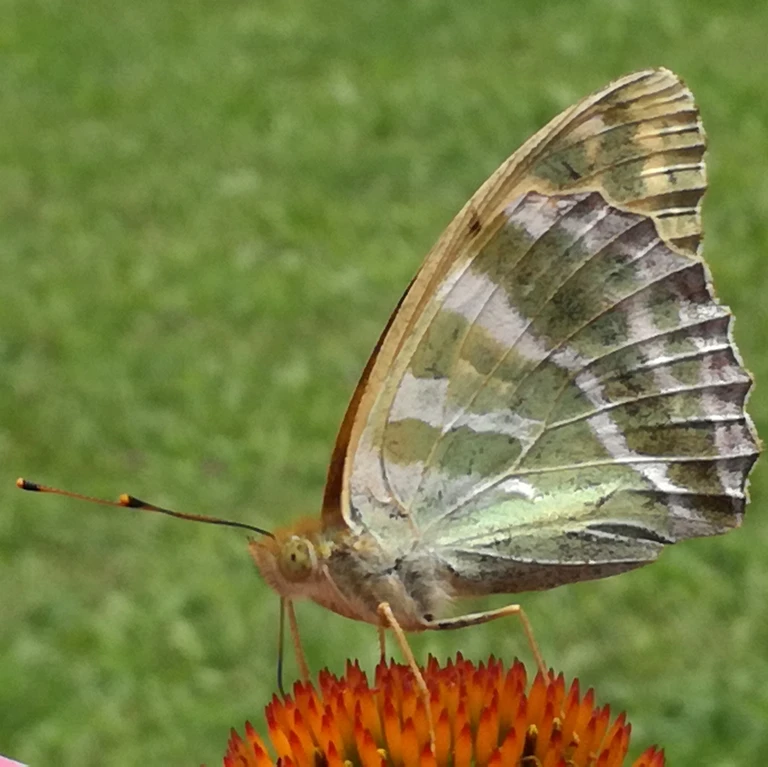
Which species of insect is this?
Argynnis paphia
